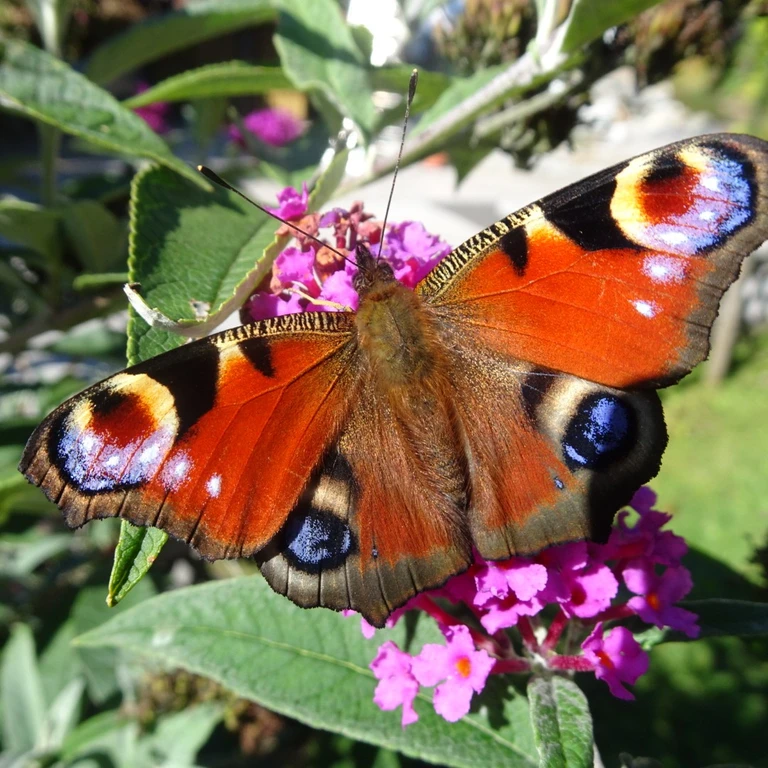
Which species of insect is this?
Aglais io
